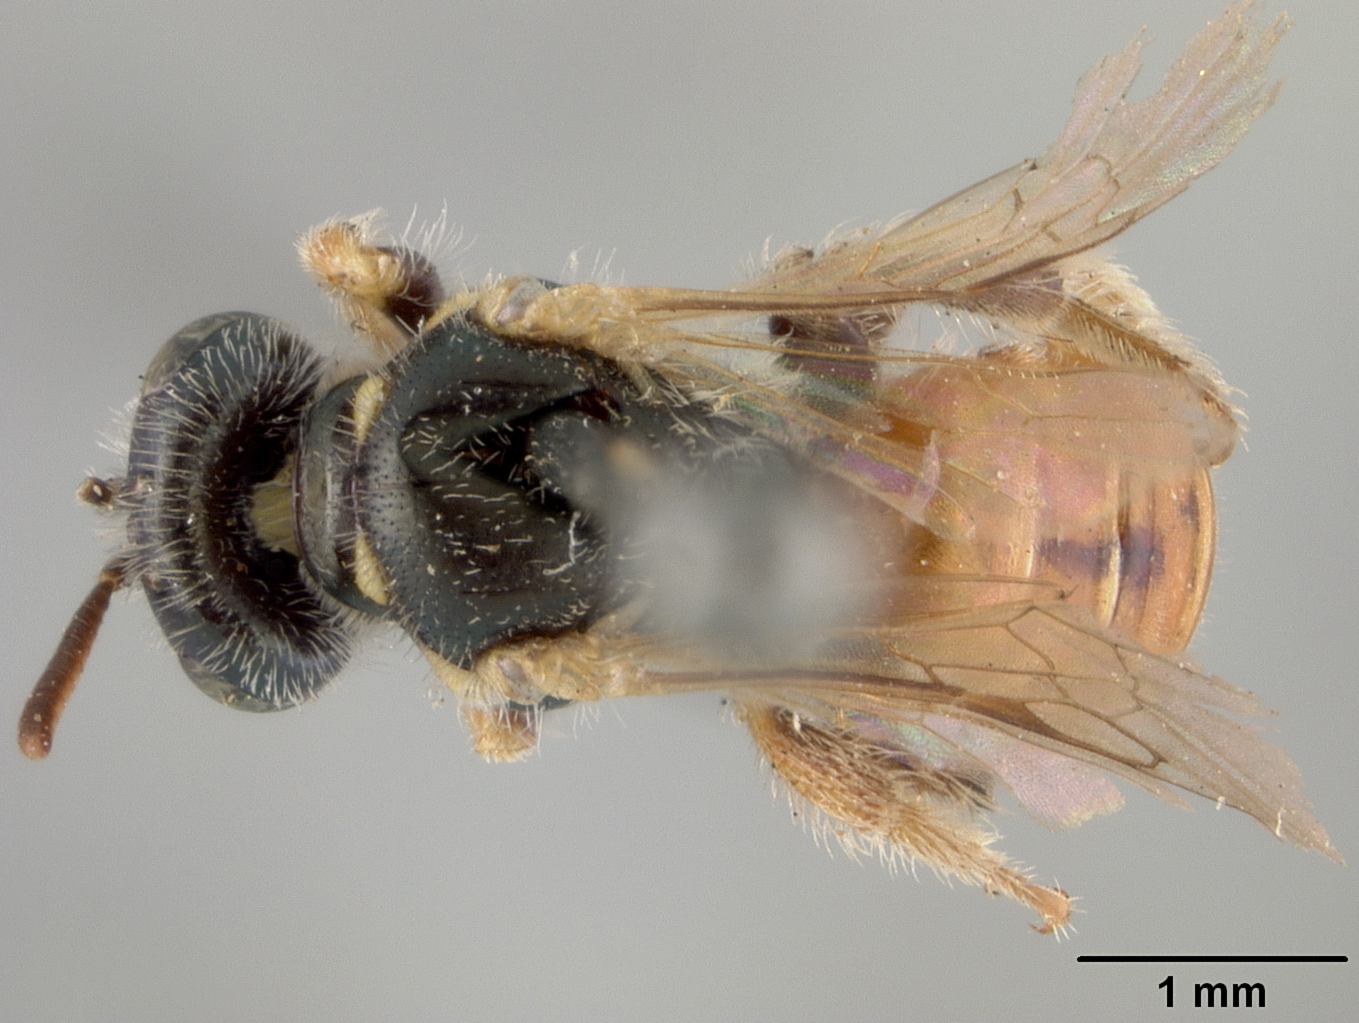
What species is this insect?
Perdita ruficauda
